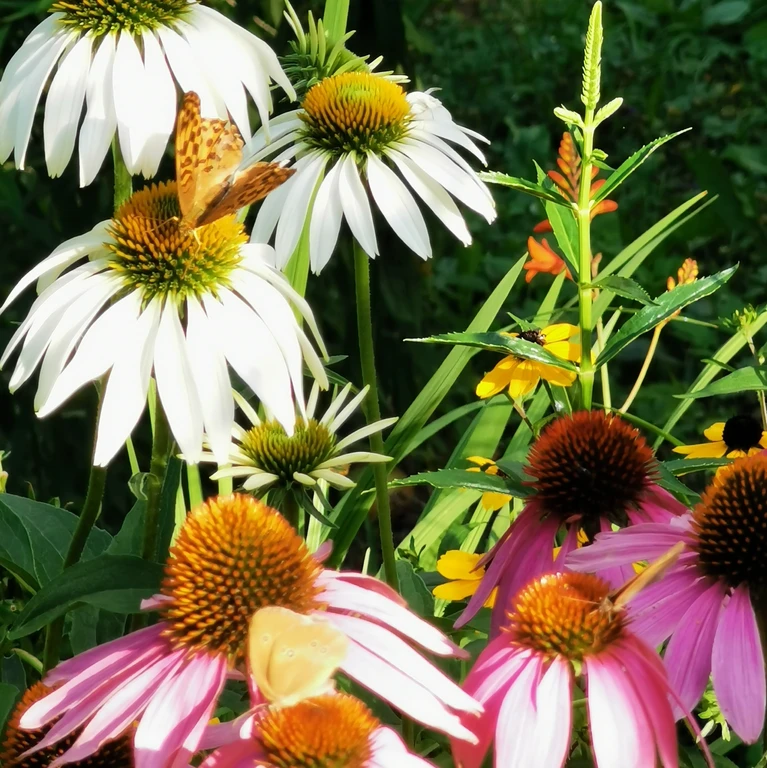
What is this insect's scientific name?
Aphantopus hyperantus
